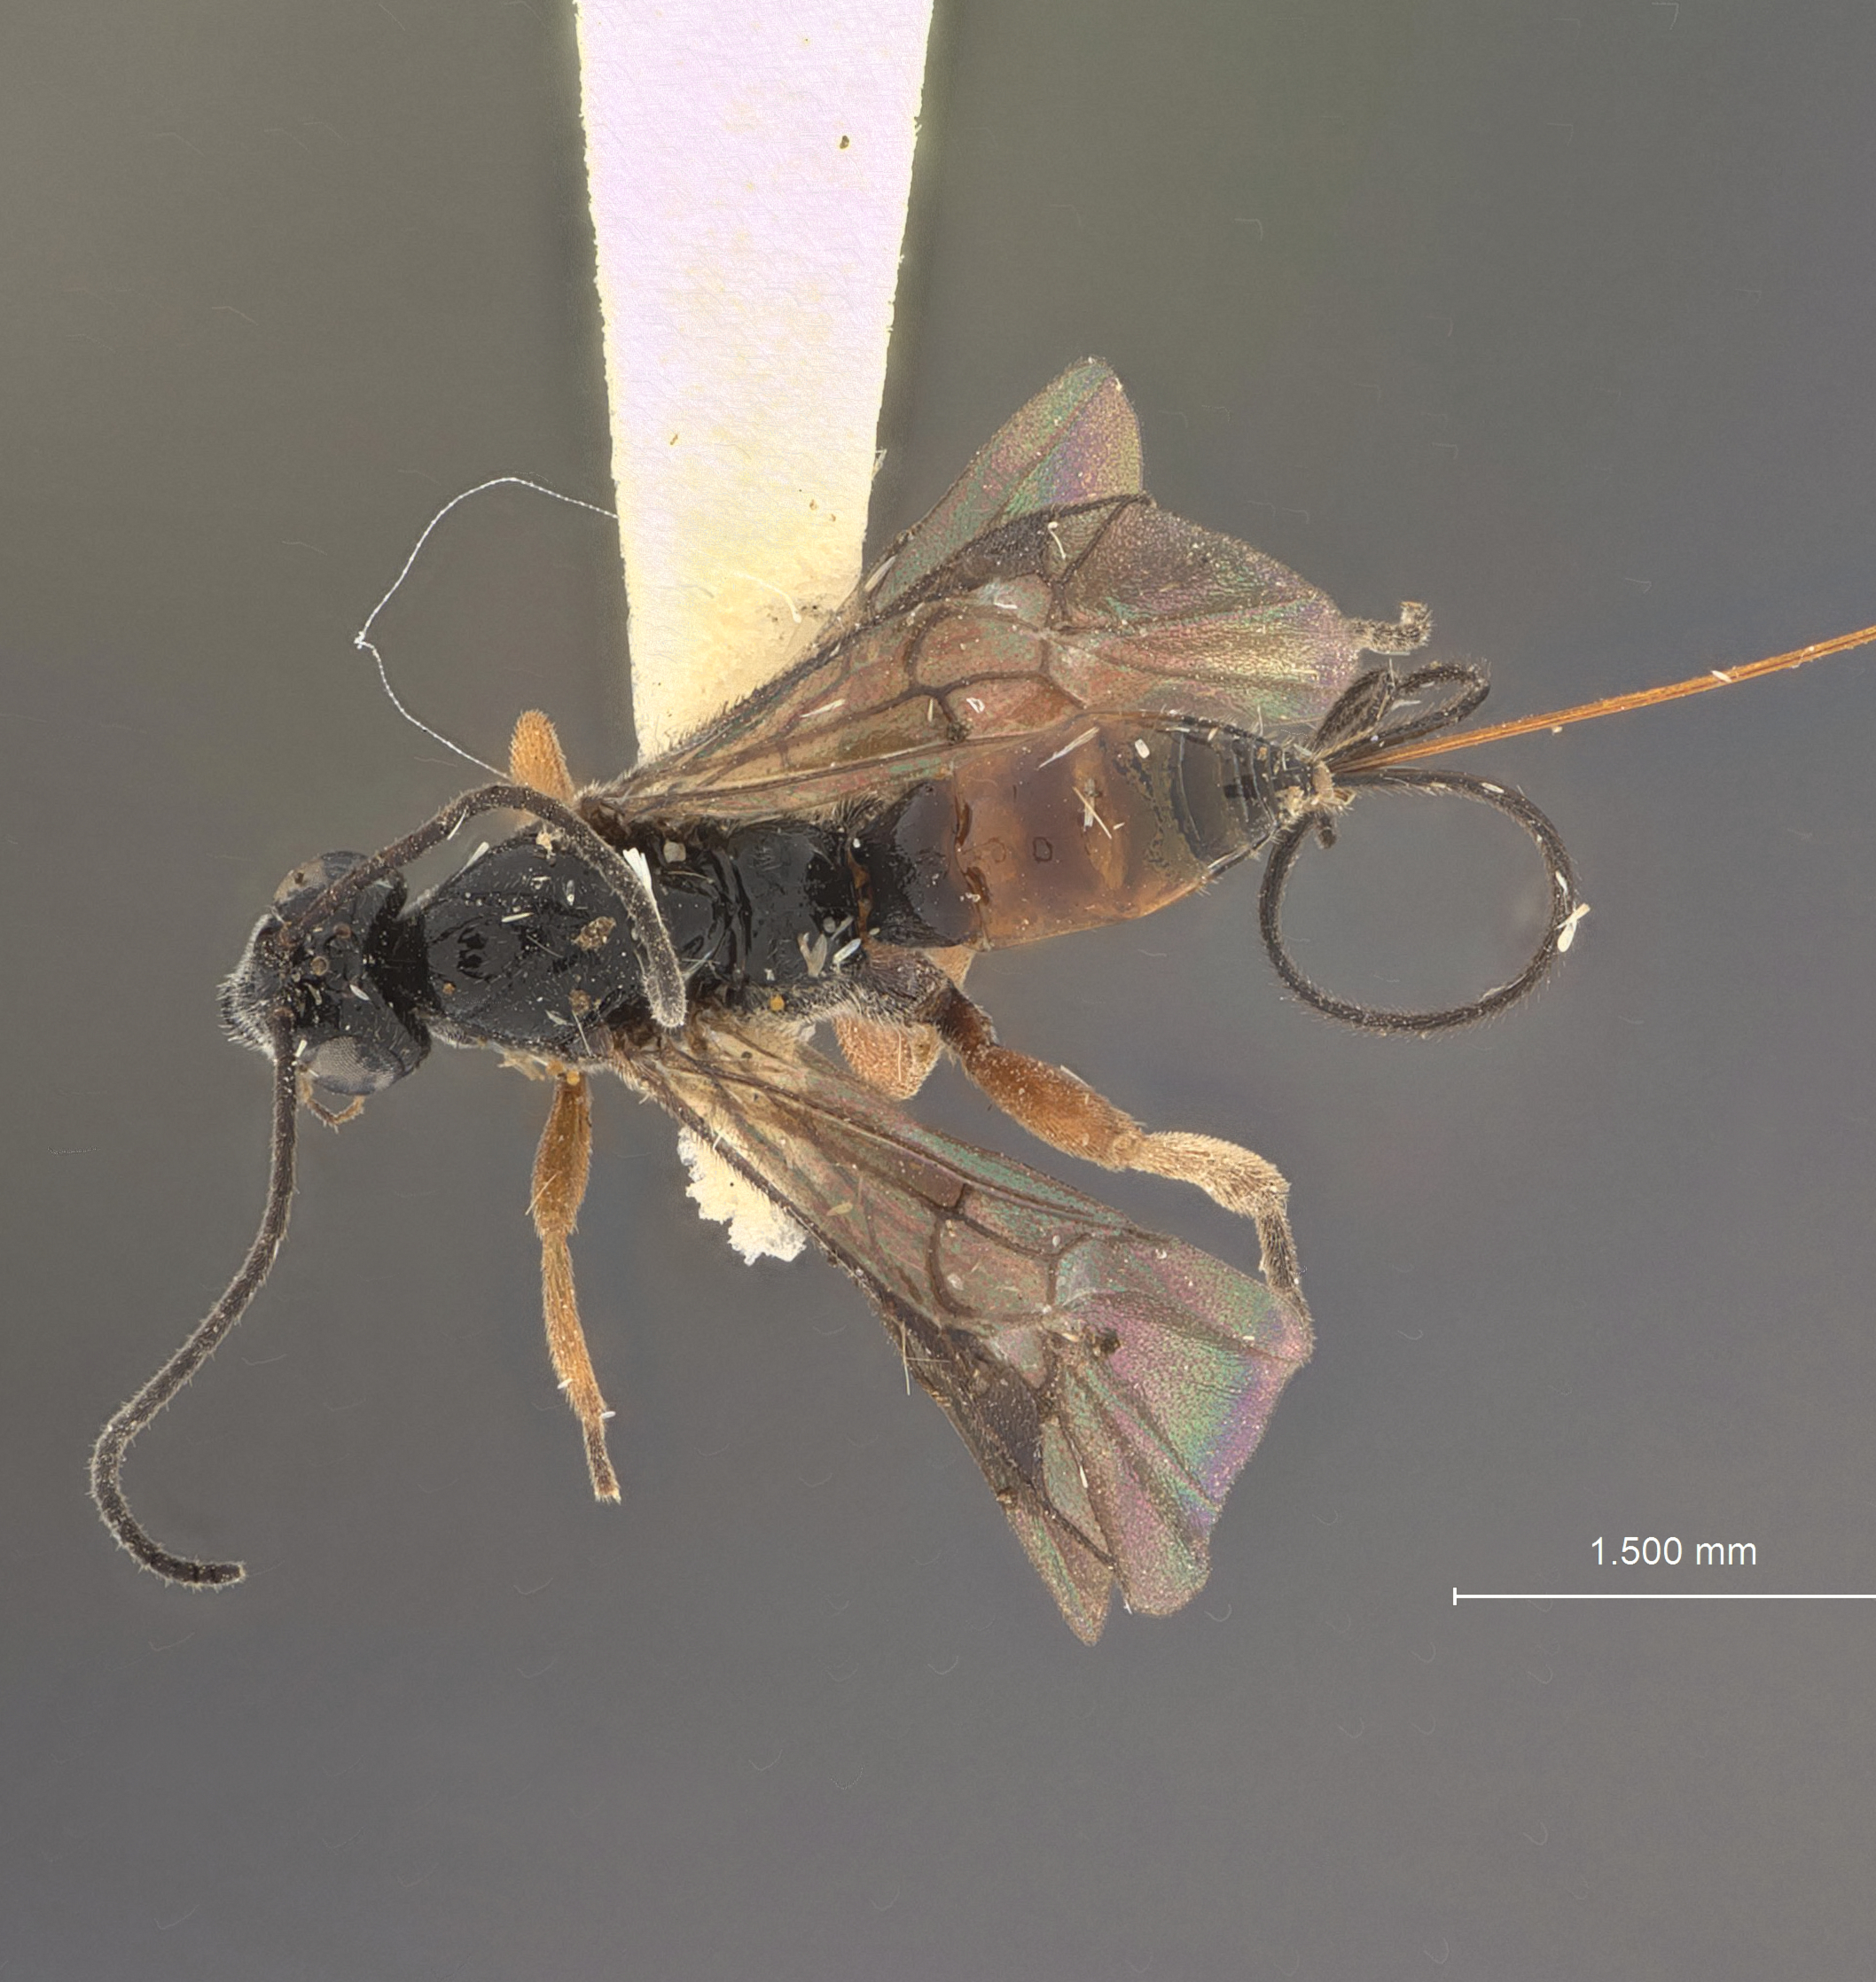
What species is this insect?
Agathis metzneriae
